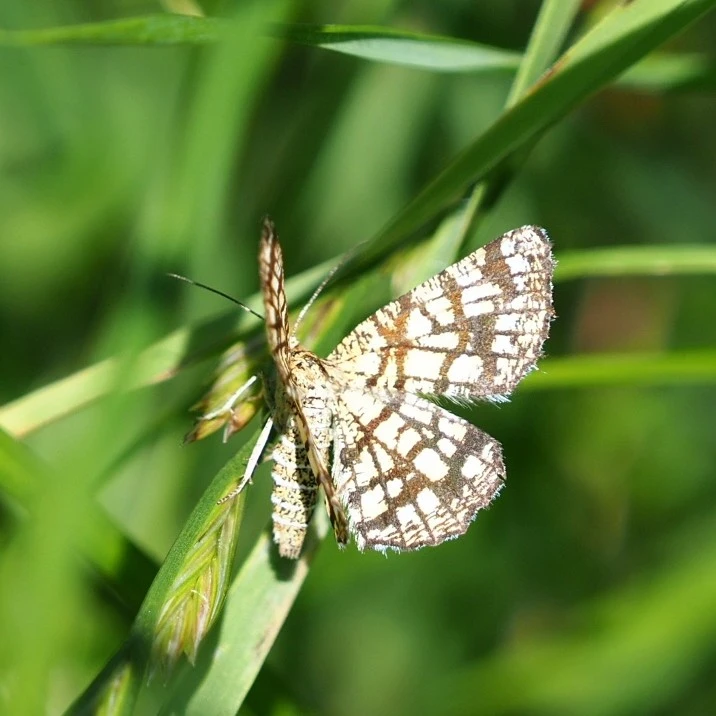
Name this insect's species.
Chiasmia clathrata
